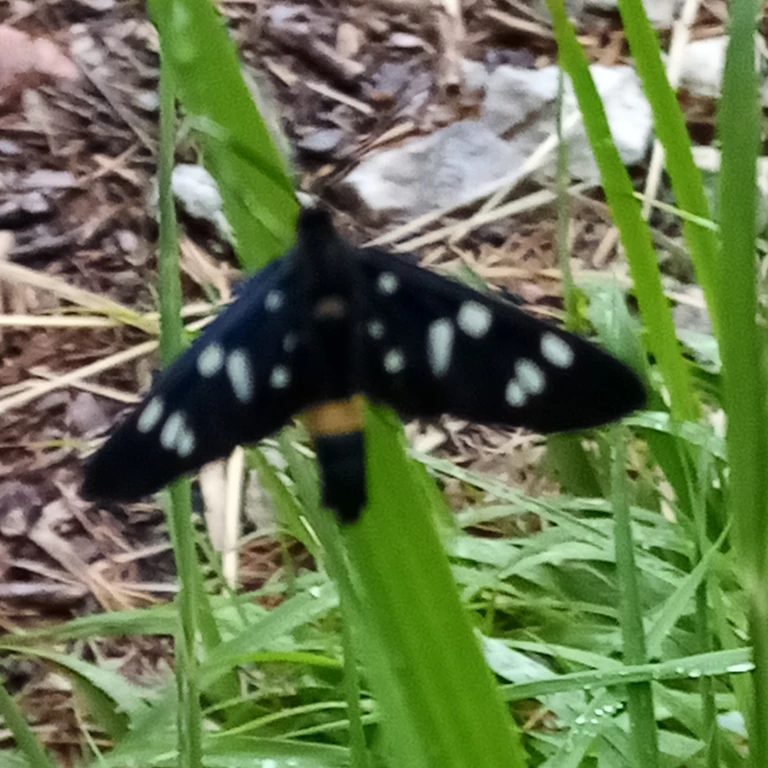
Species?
Amata phegea
